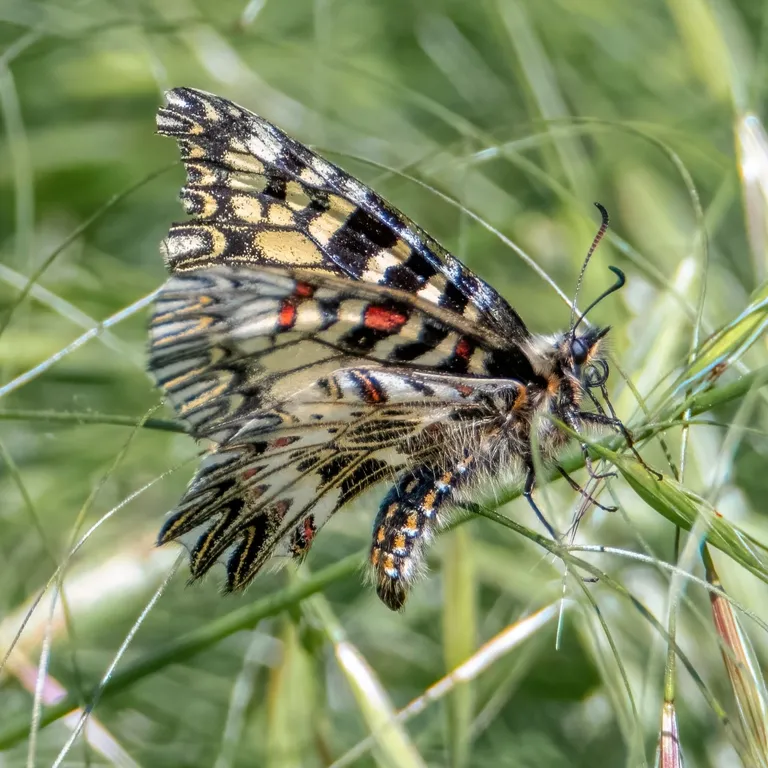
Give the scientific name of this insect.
Zerynthia polyxena
